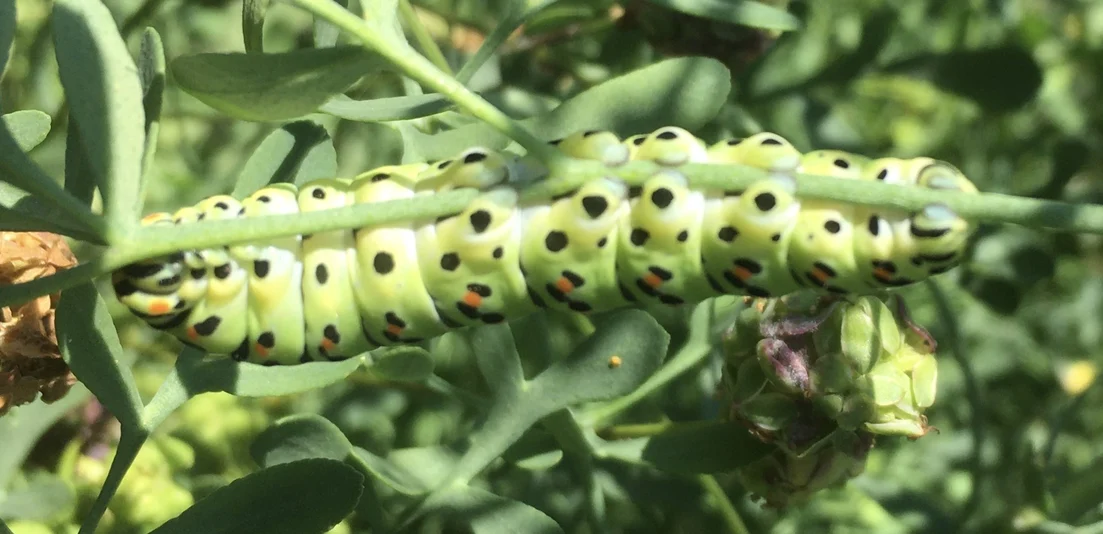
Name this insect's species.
Papilio machaon
